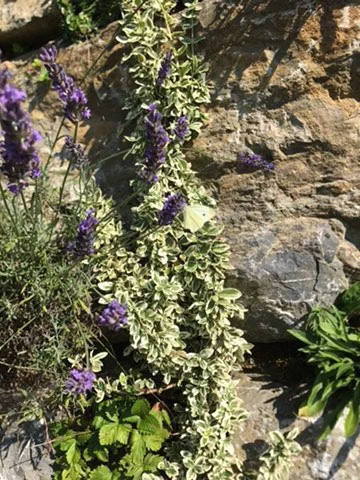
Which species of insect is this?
Pieris rapae
